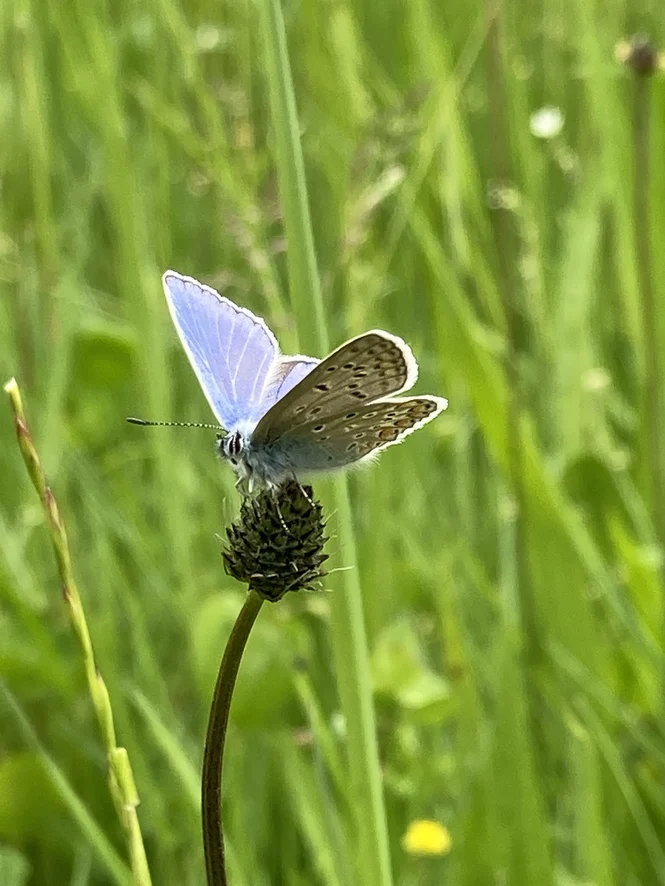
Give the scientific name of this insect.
Polyommatus icarus
